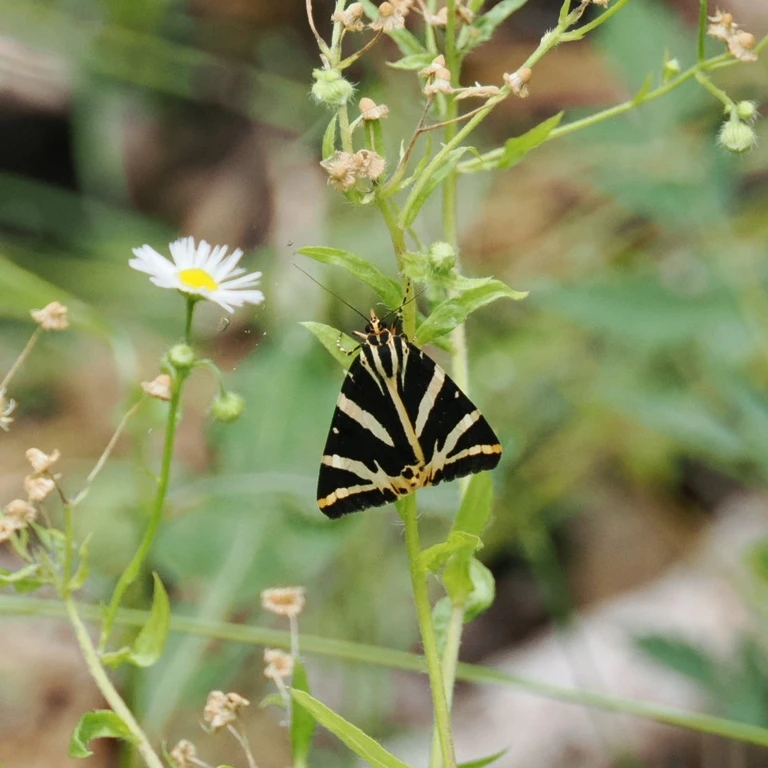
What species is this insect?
Euplagia quadripunctaria
